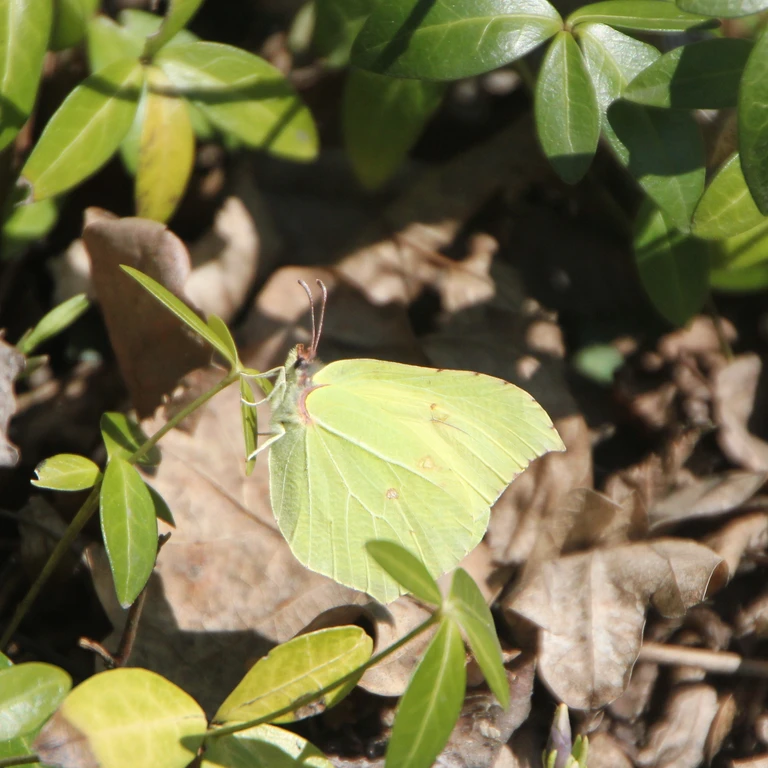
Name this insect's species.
Gonepteryx rhamni
